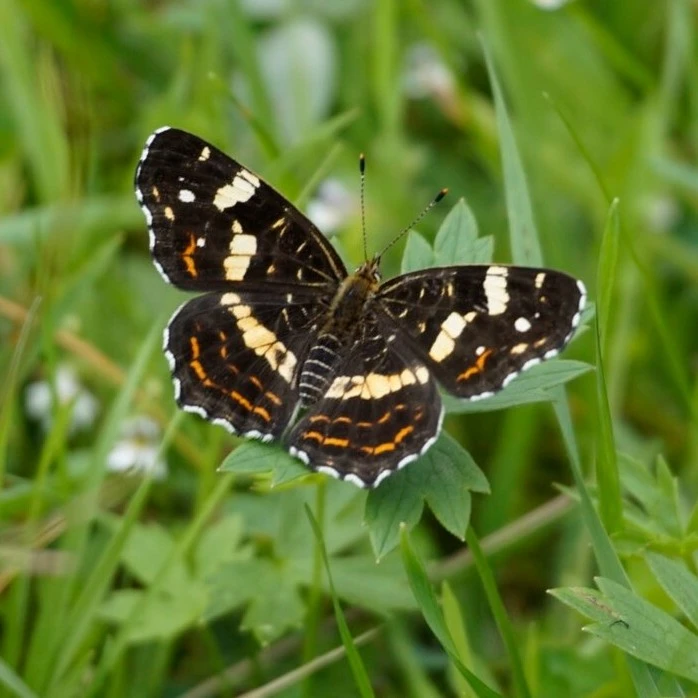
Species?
Araschnia levana
